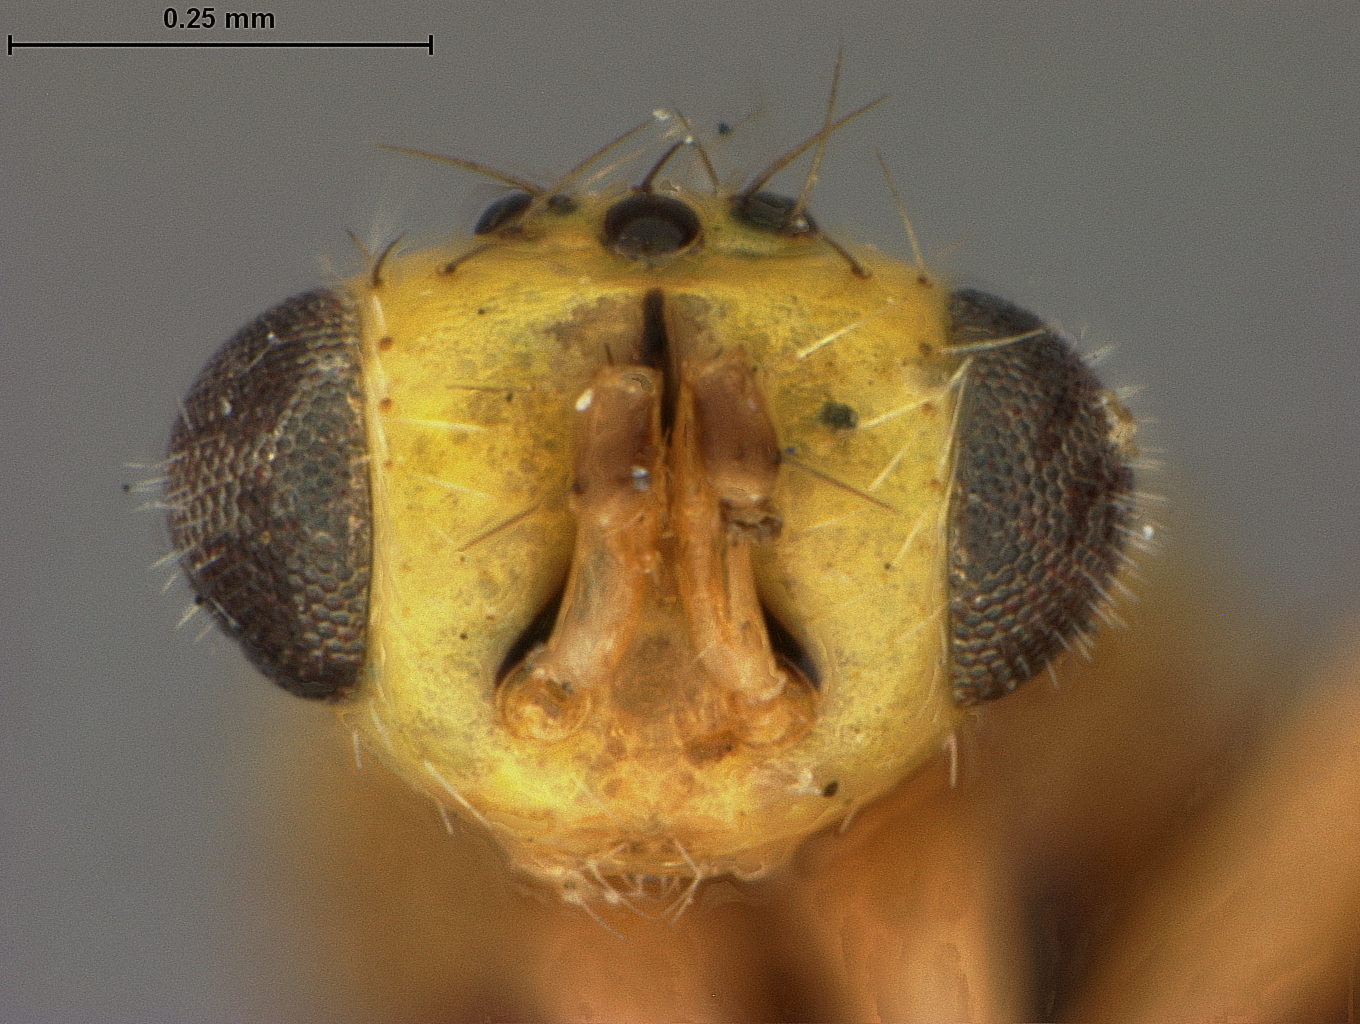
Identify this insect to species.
Euplectrus nigromaculatus
